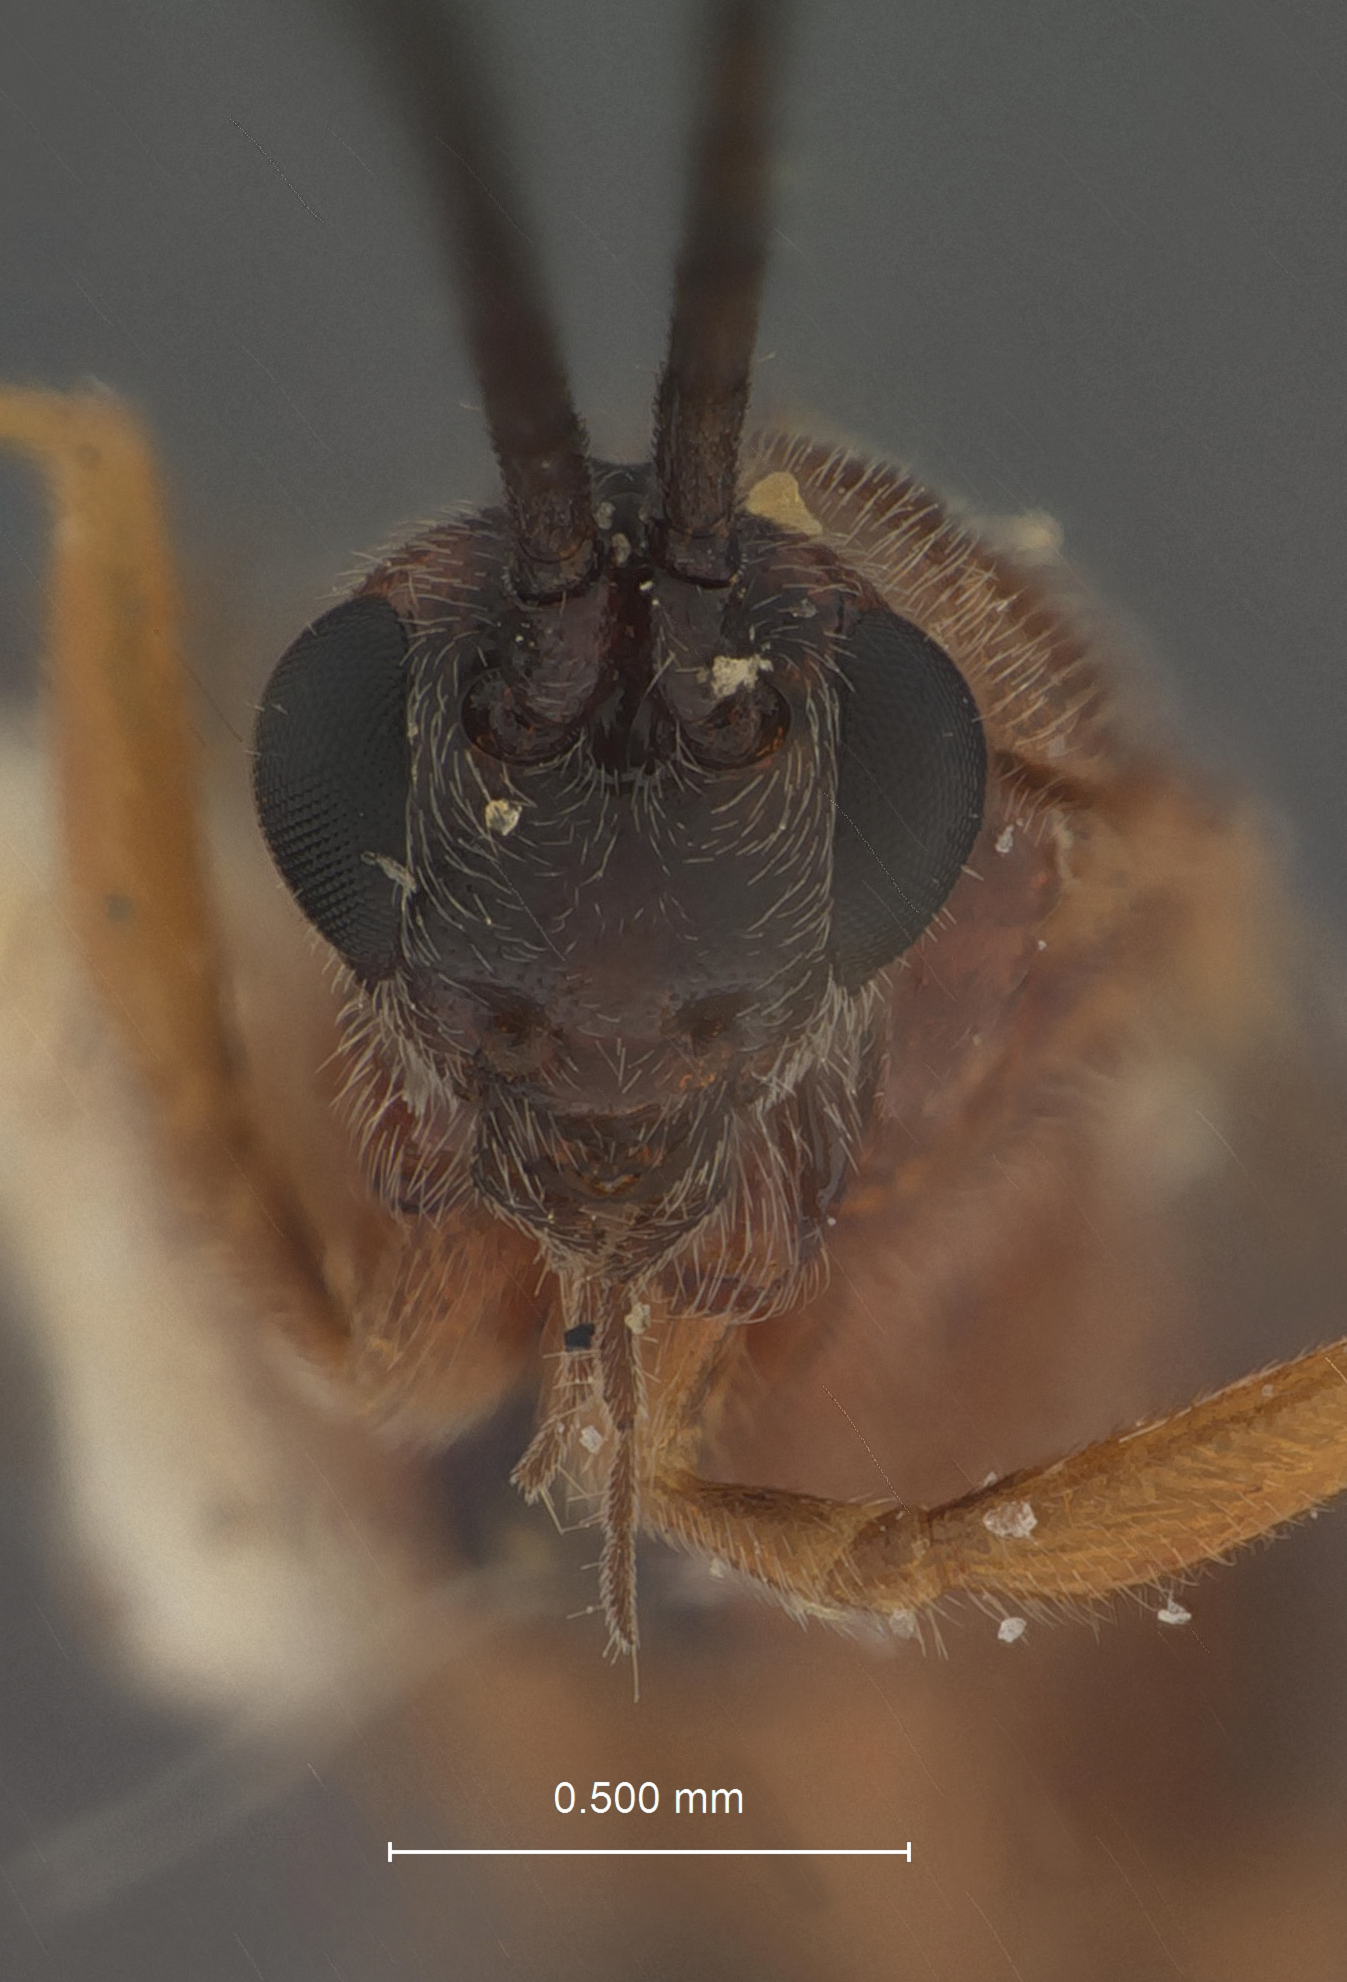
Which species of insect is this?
Orgilus lepidus
